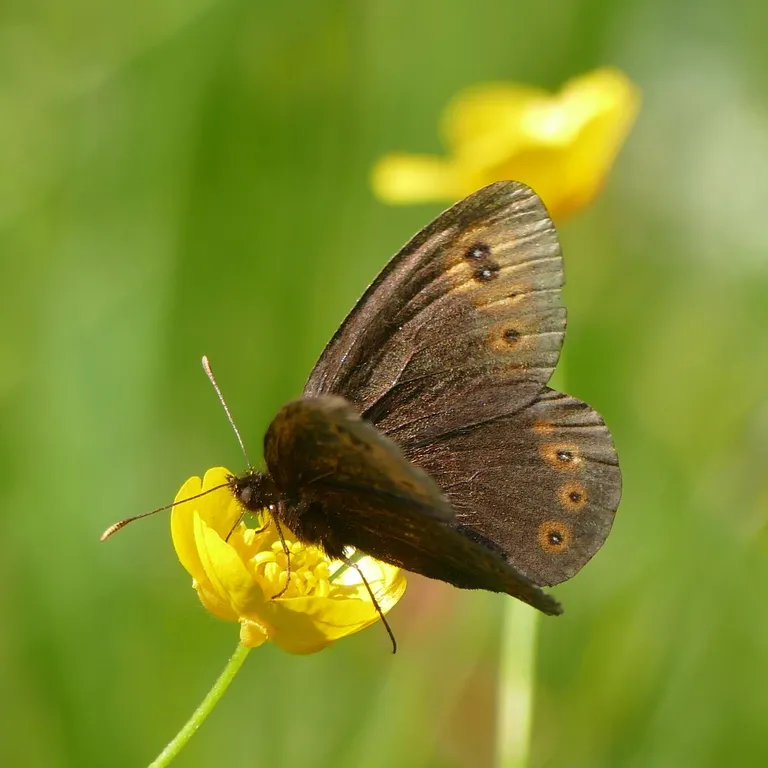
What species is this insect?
Erebia medusa
